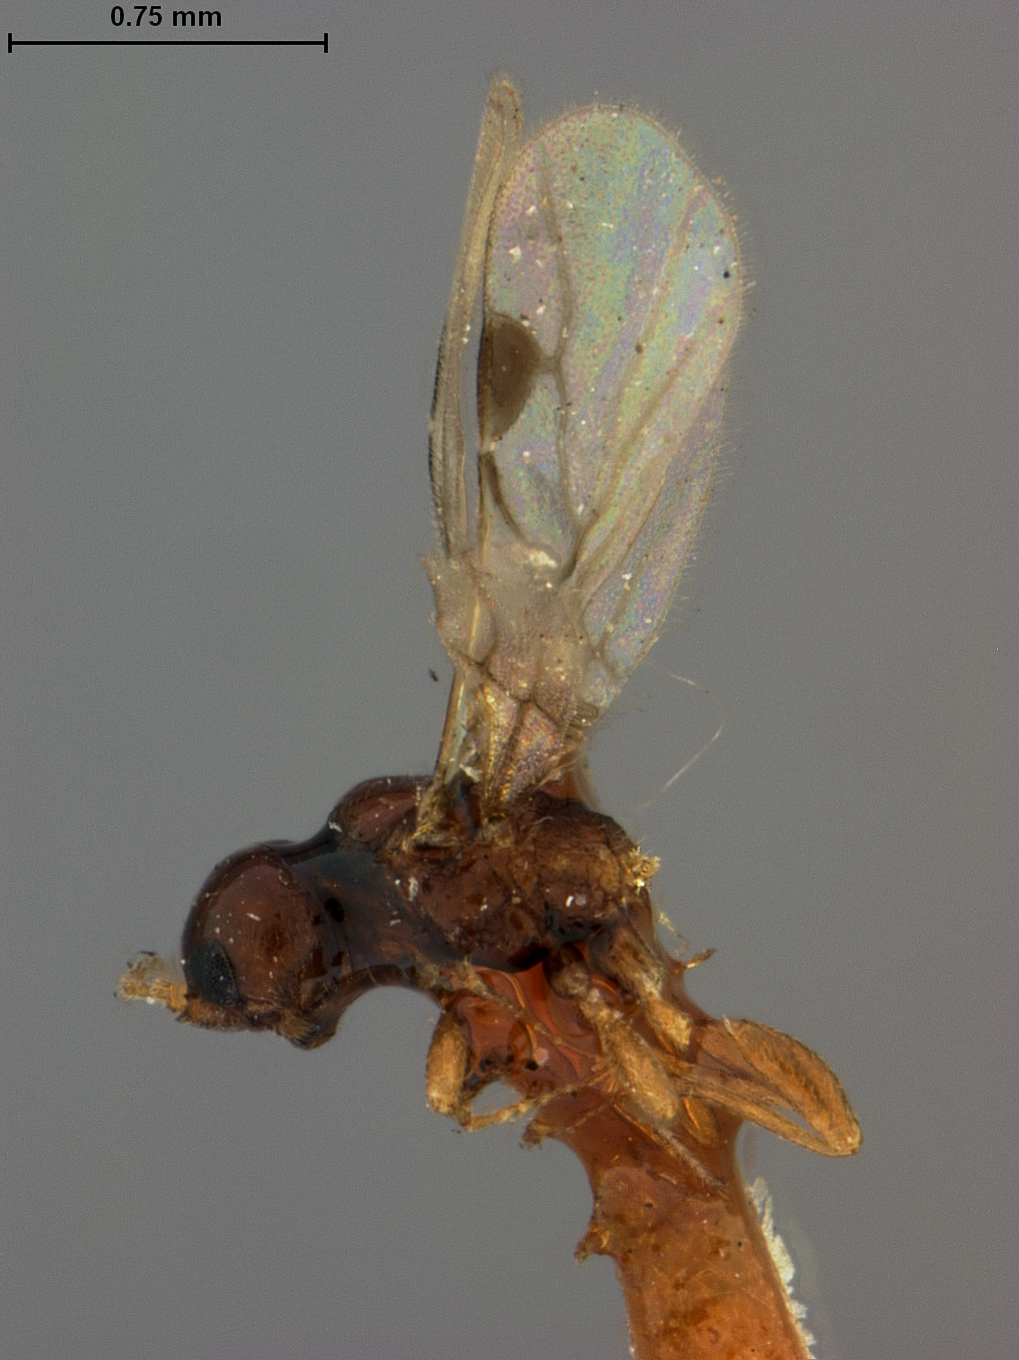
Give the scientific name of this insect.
Cosmophonis hopkinsii
